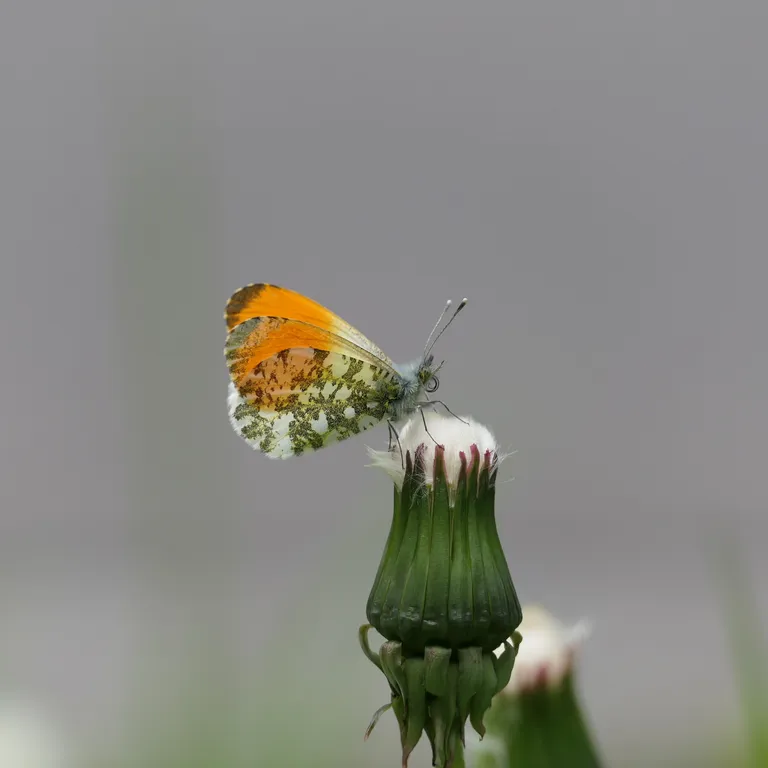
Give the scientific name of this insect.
Anthocharis cardamines
